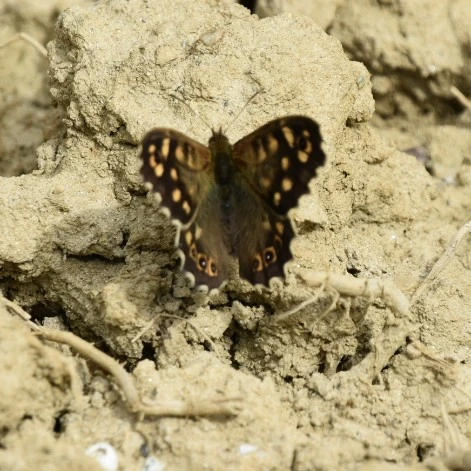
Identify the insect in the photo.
Pararge aegeria
